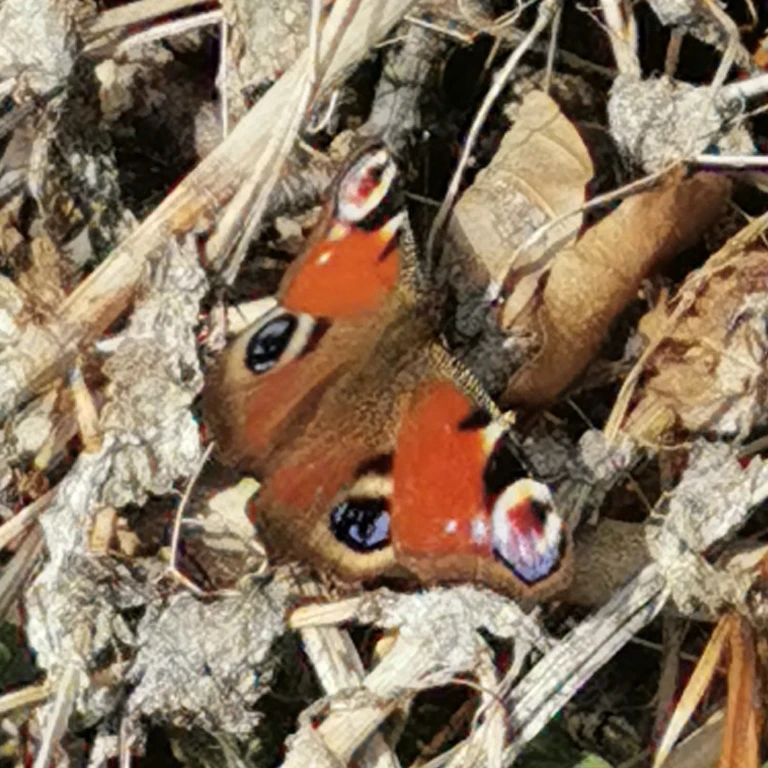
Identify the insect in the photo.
Aglais io
